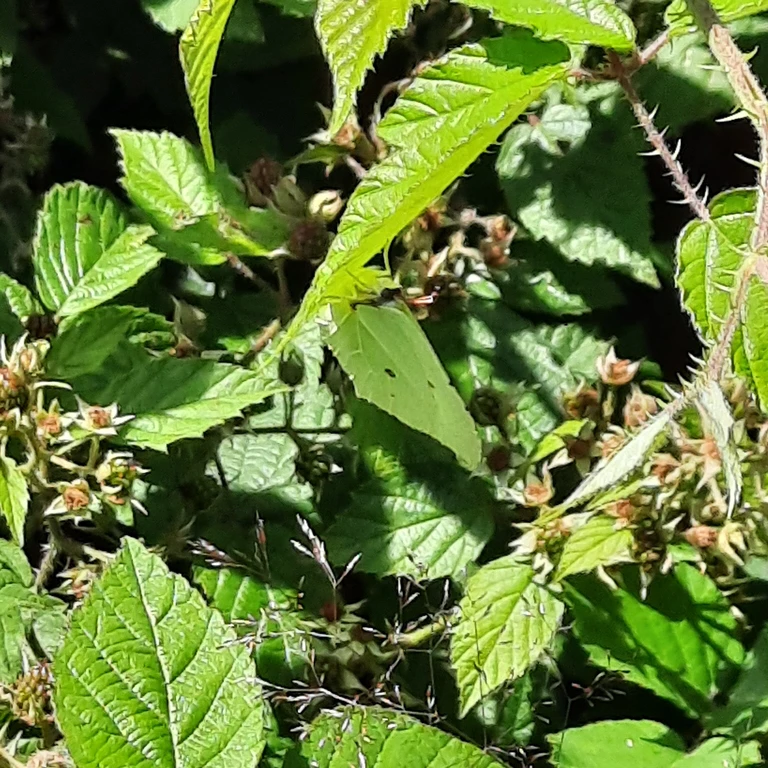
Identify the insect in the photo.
Gonepteryx rhamni
